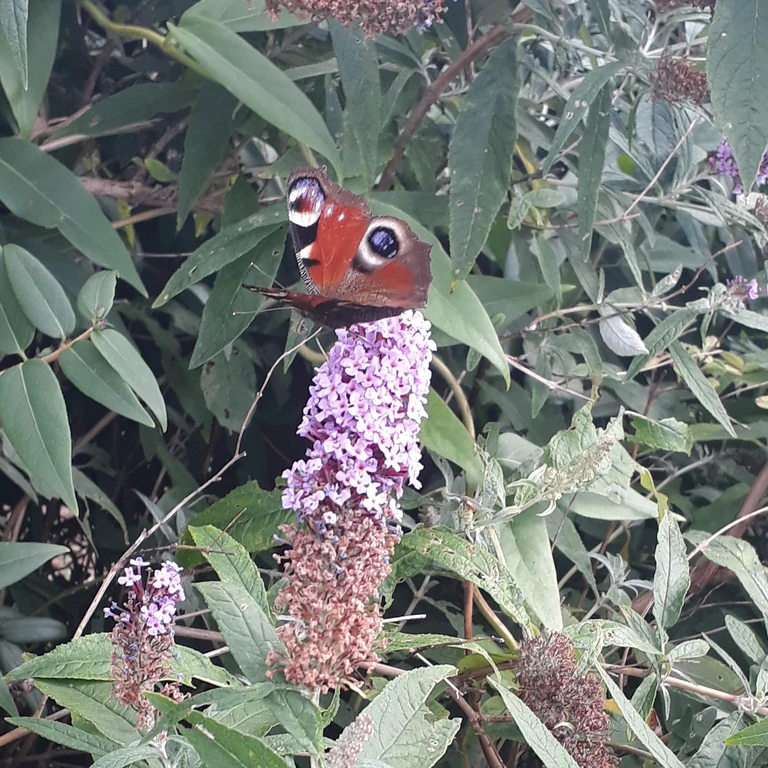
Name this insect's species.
Aglais io
